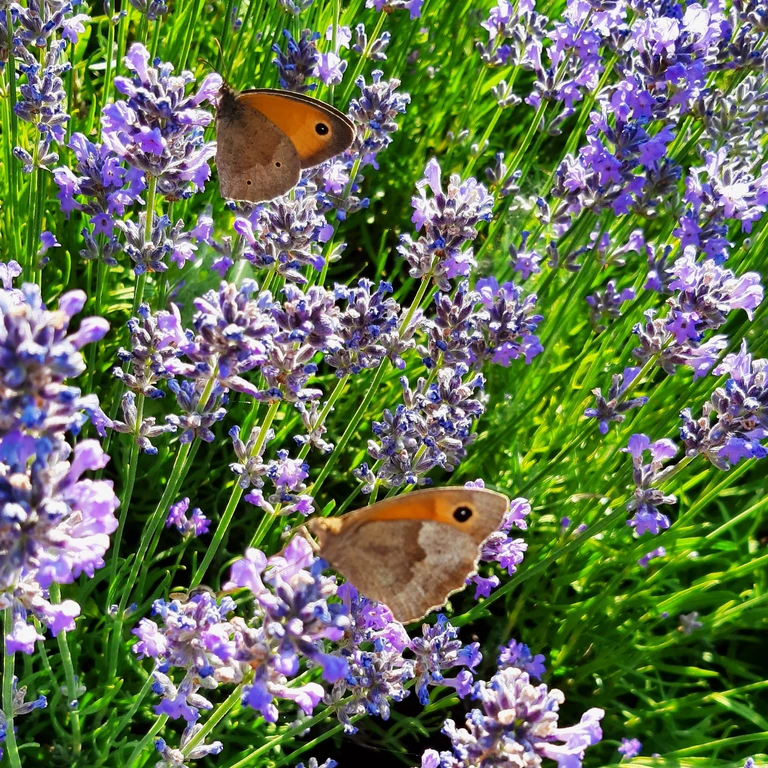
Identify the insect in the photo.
Maniola jurtina
